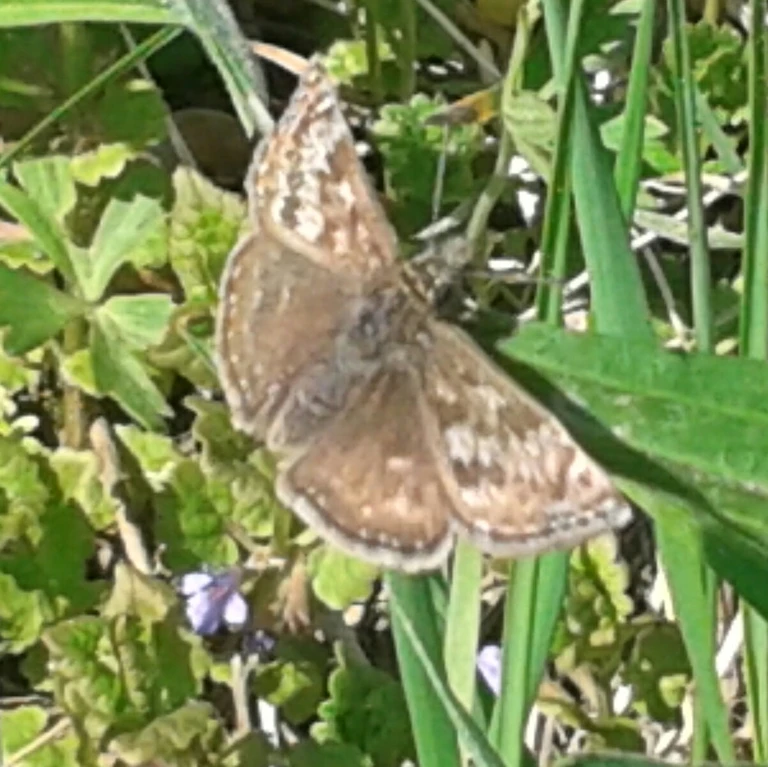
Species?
Erynnis tages
